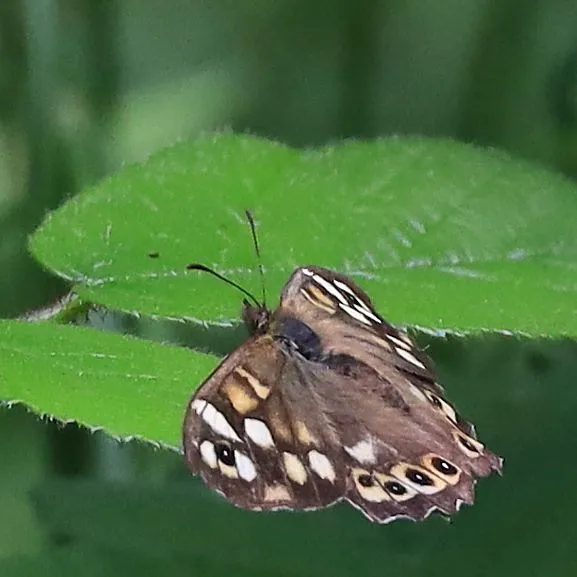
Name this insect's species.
Pararge aegeria
